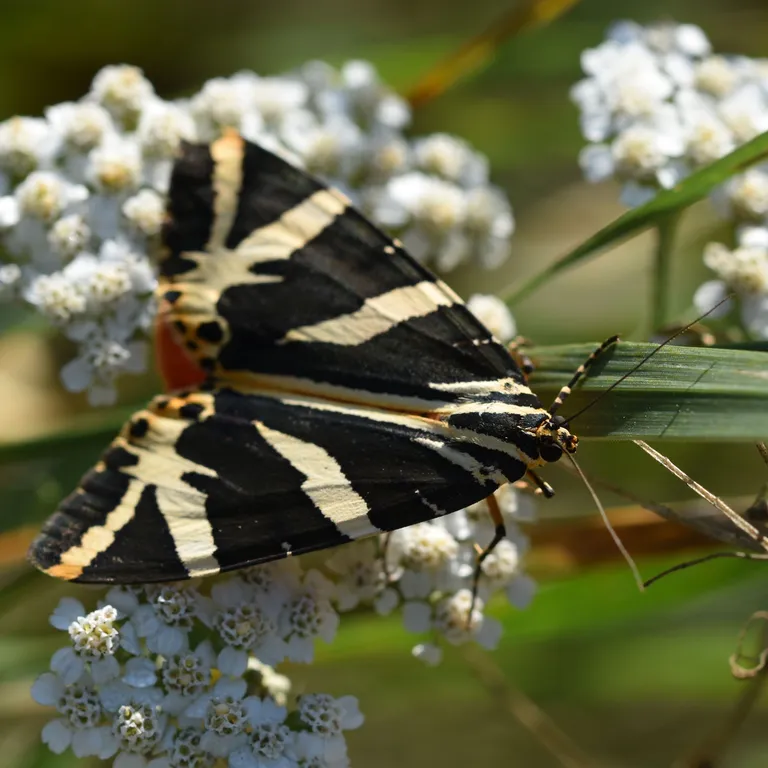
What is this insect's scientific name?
Euplagia quadripunctaria
